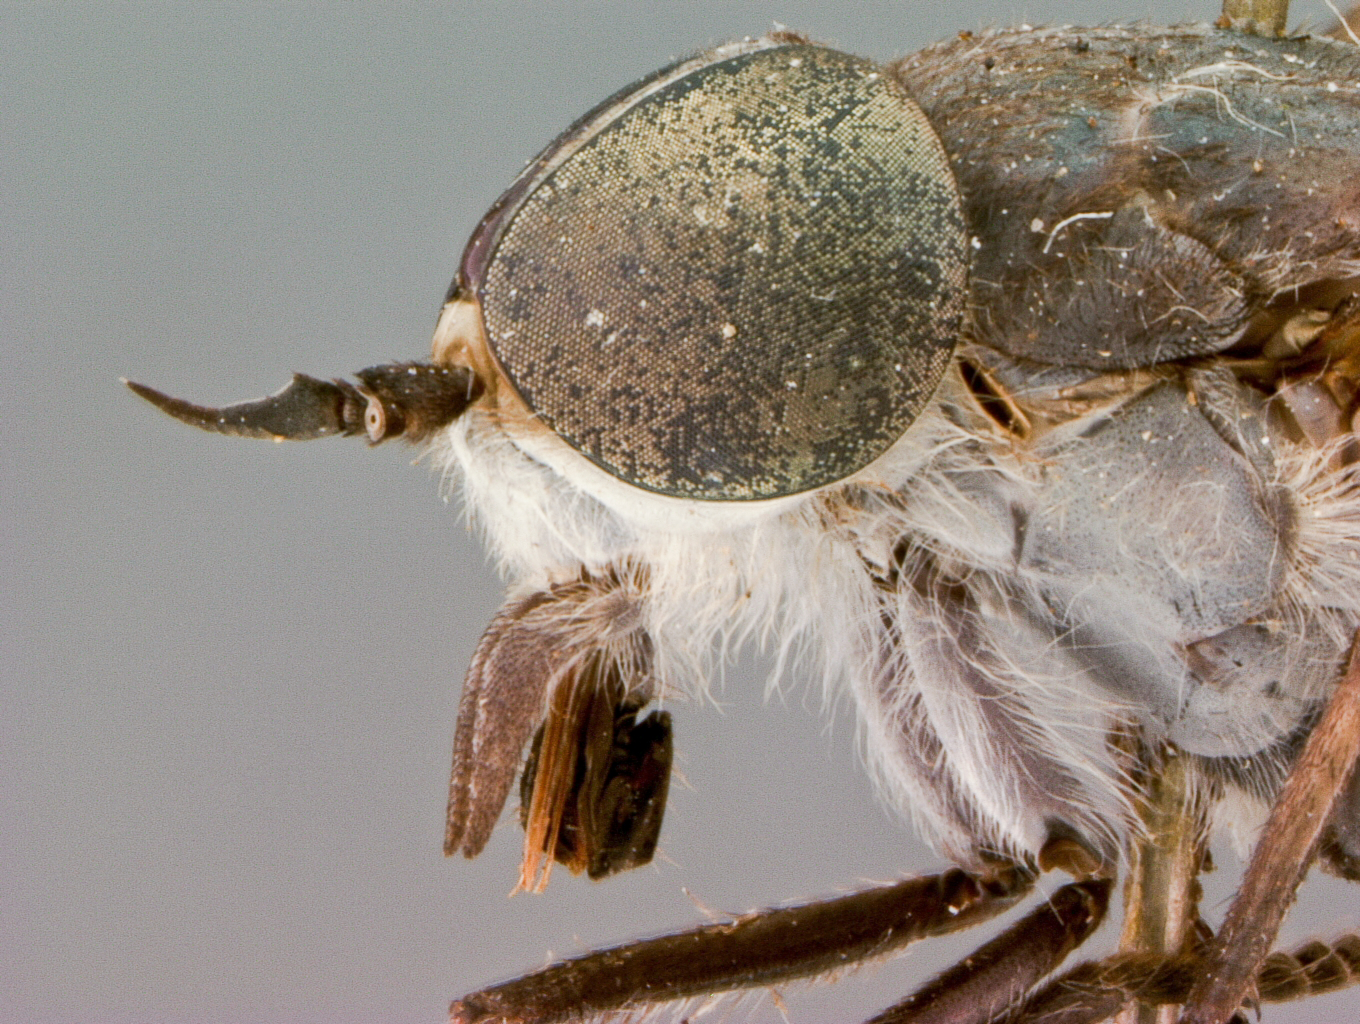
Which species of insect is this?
Tabanus baguiensis
